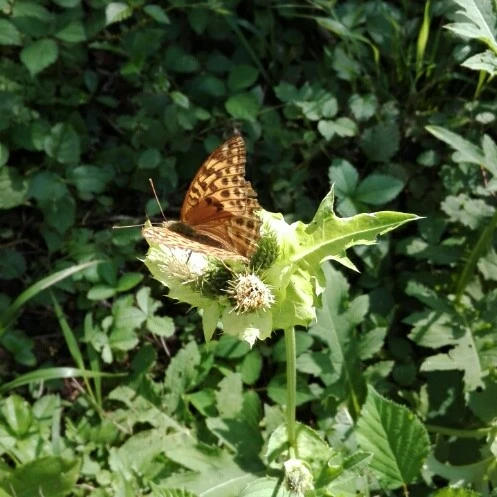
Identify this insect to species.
Argynnis paphia
